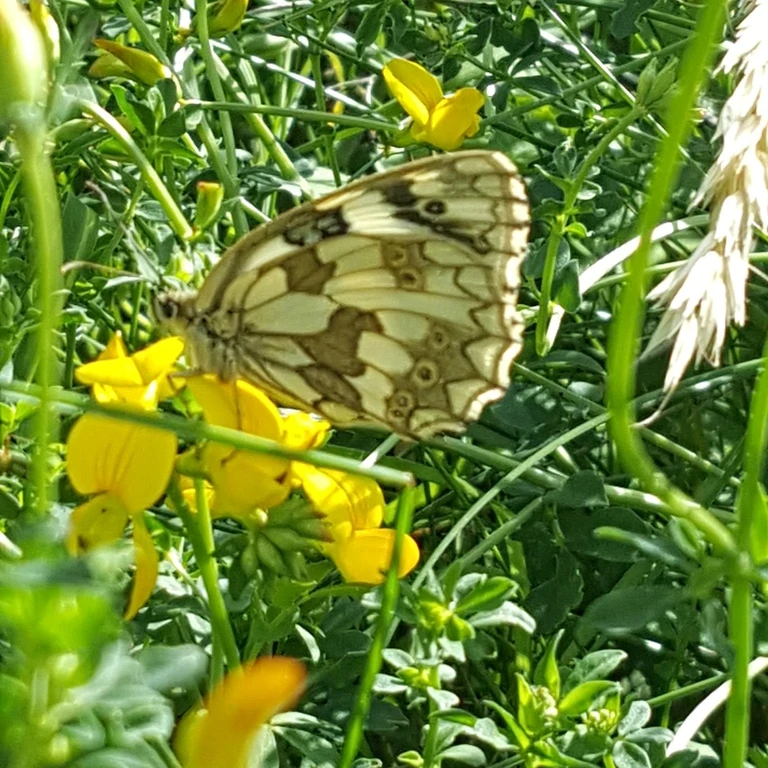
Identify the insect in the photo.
Melanargia galathea
